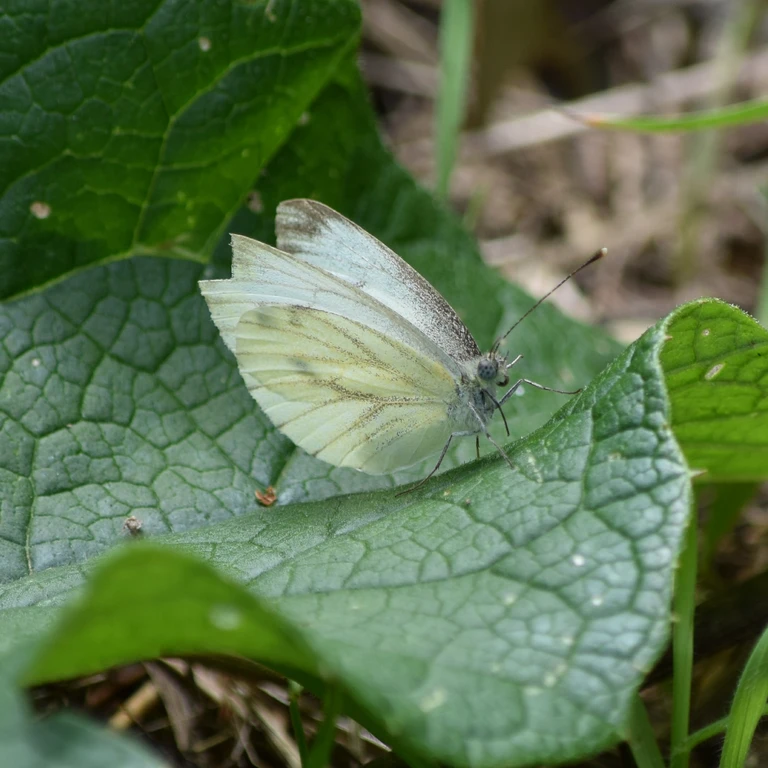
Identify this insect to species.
Pieris napi
